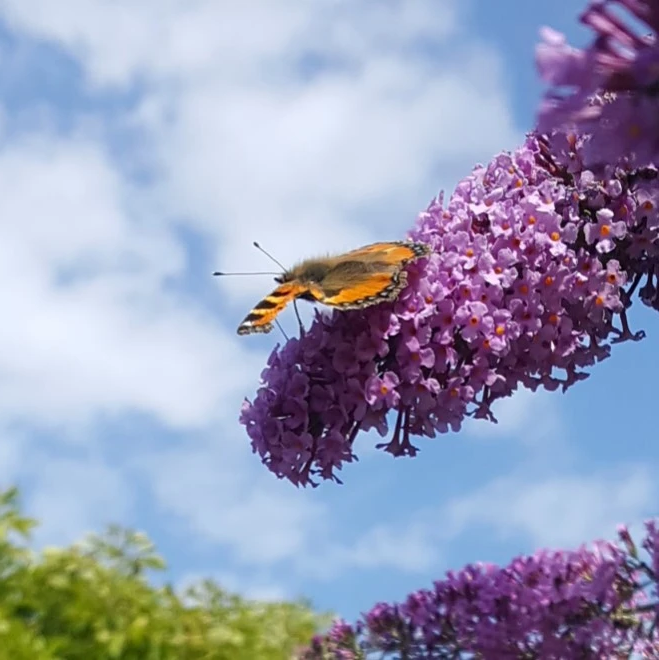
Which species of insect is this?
Aglais urticae
